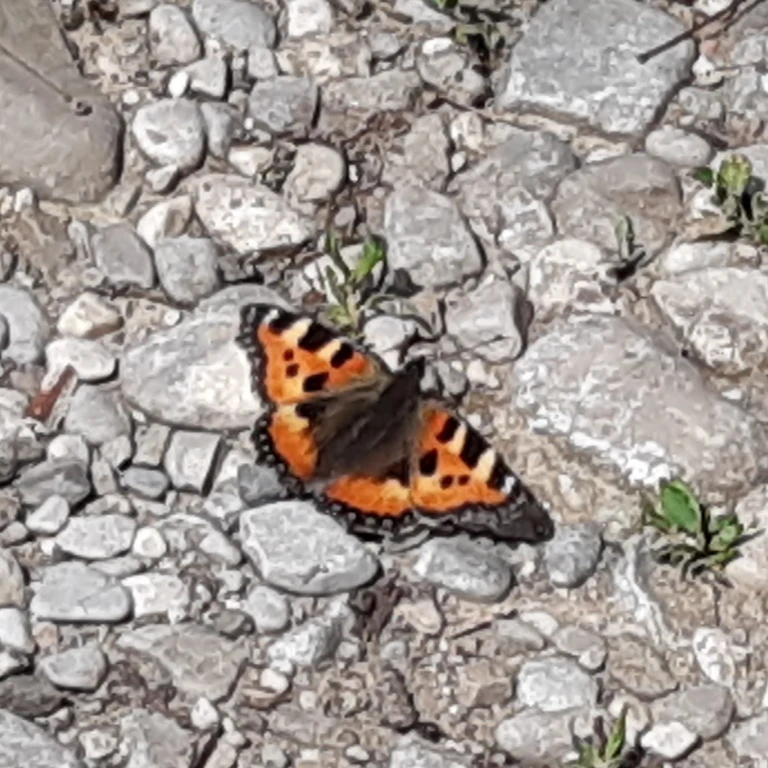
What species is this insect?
Aglais urticae
